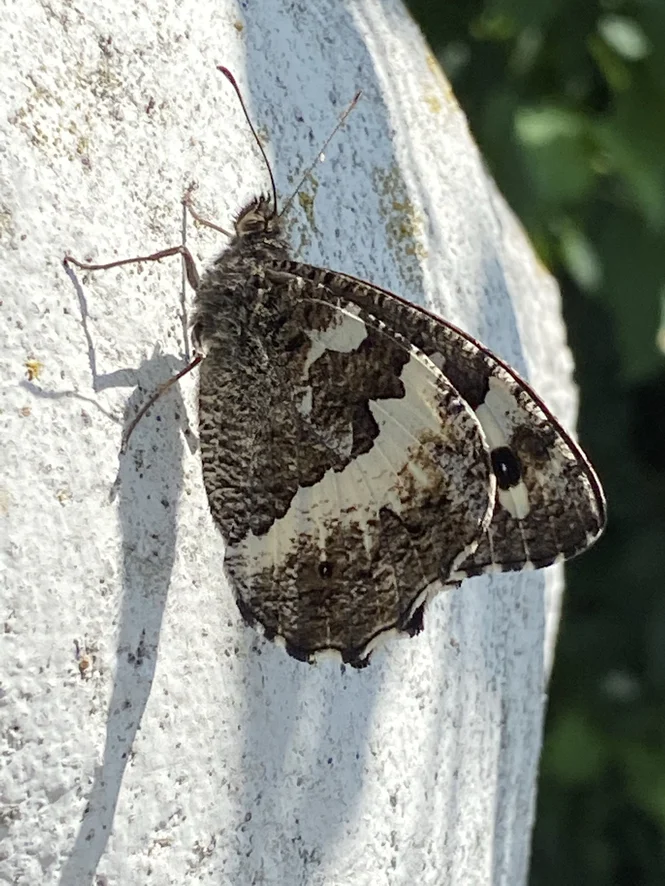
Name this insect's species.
Brintesia circe
